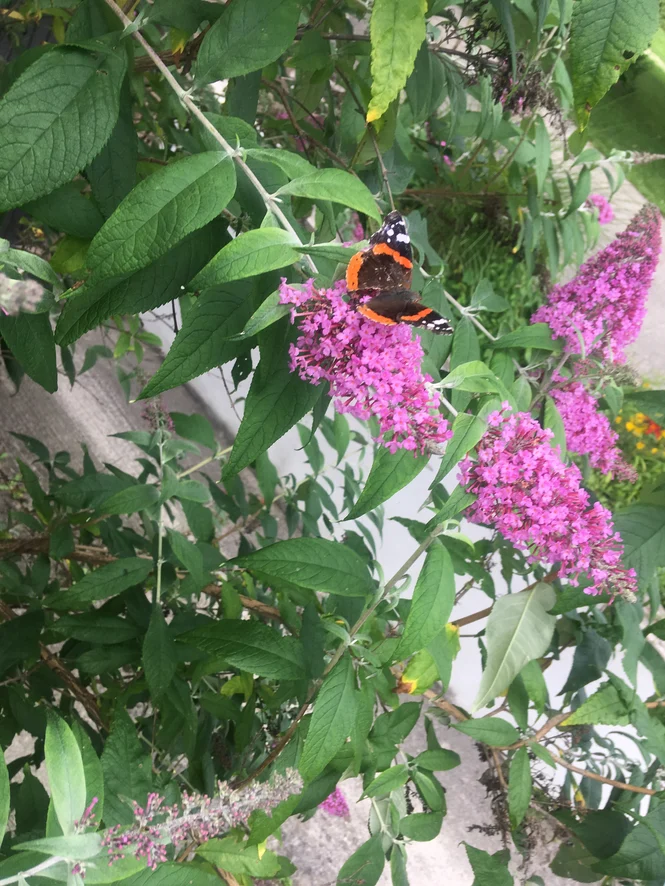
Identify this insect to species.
Vanessa atalanta
